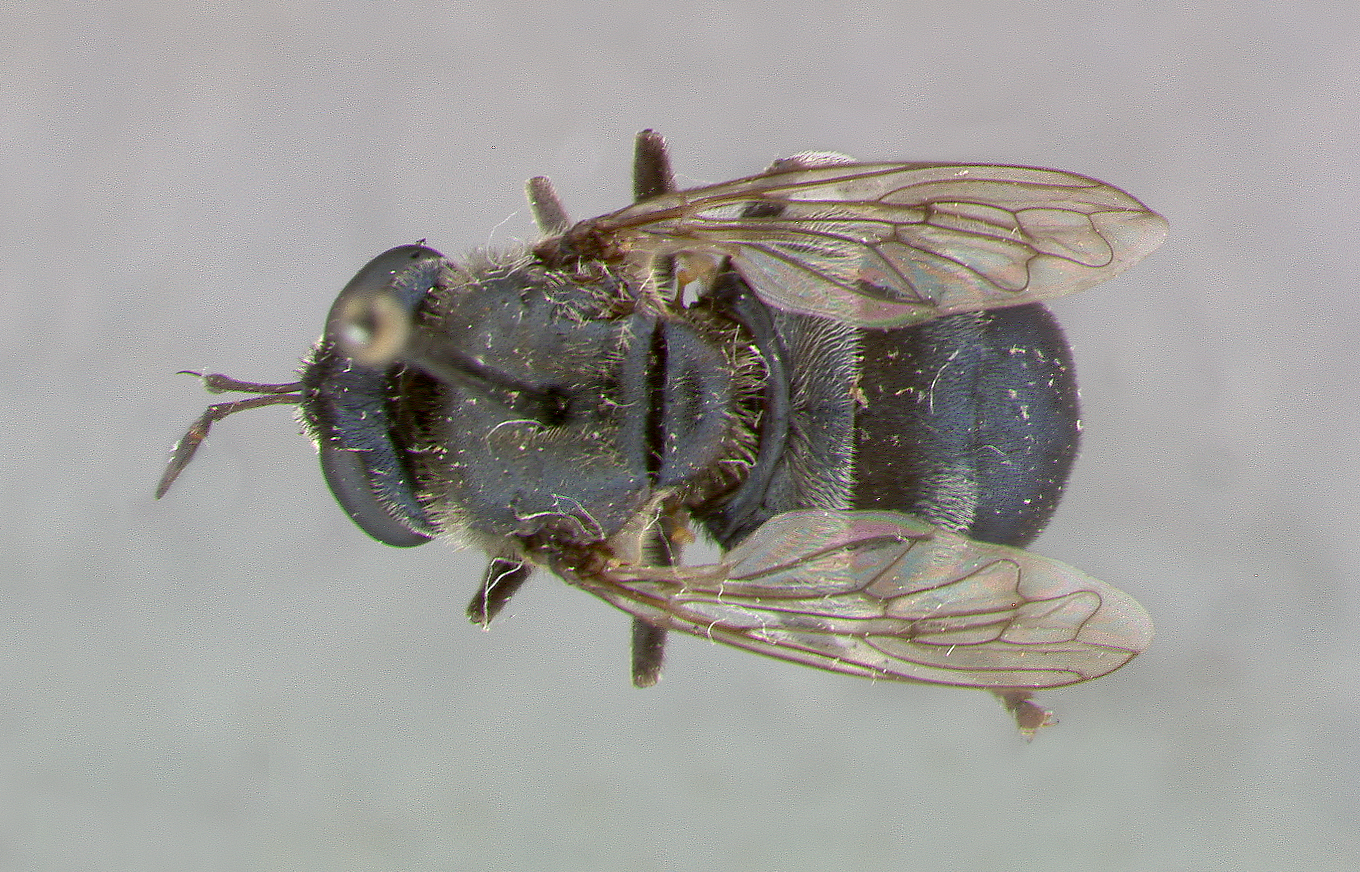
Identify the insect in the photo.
Microdon piperi
